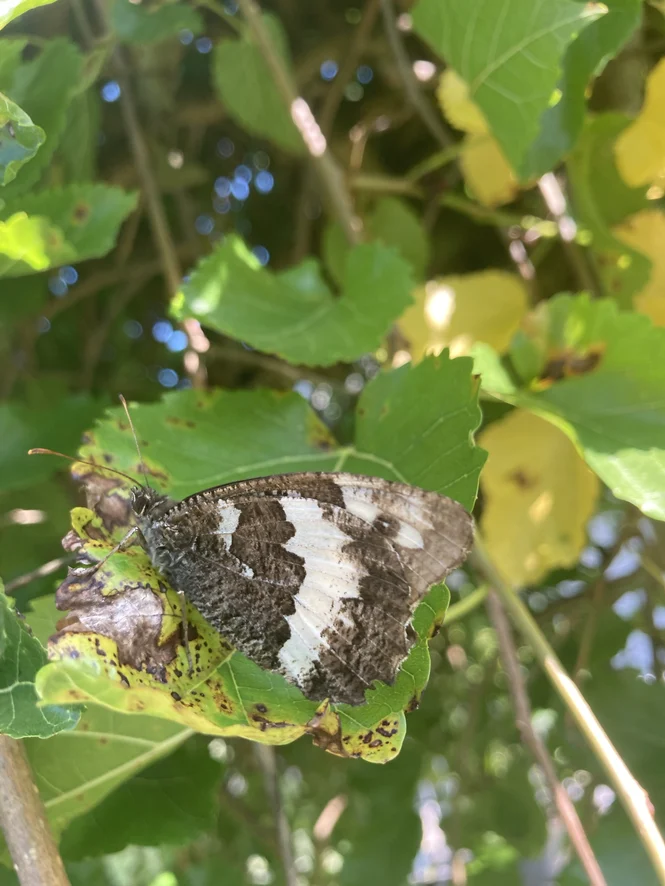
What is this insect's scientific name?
Brintesia circe
